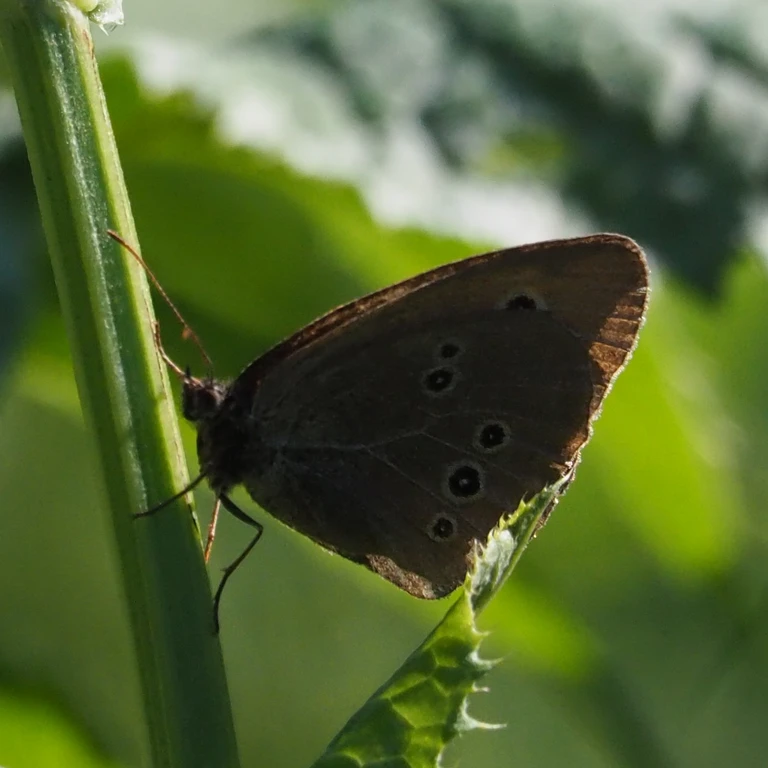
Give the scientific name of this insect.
Aphantopus hyperantus
